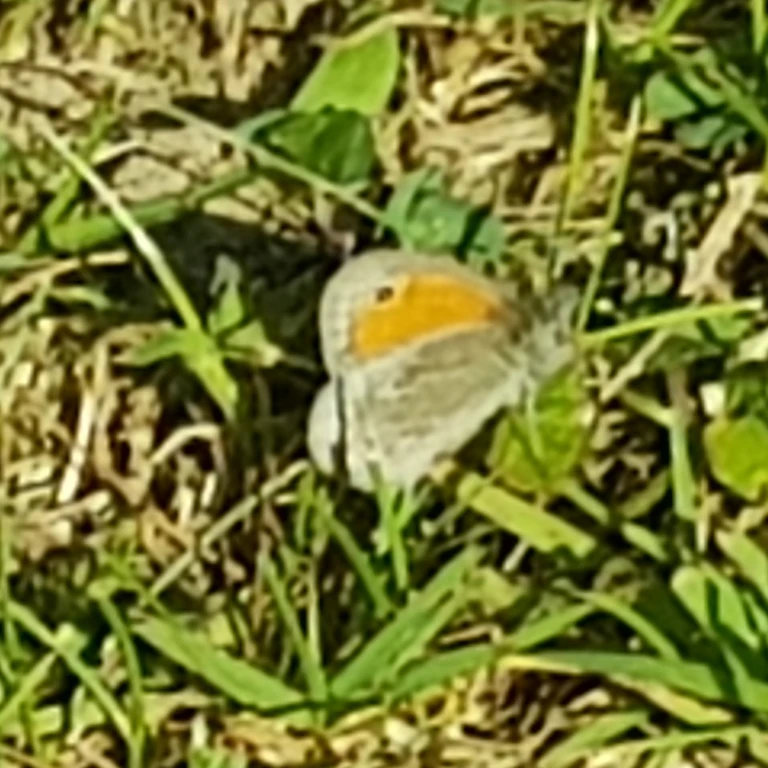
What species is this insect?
Coenonympha pamphilus
